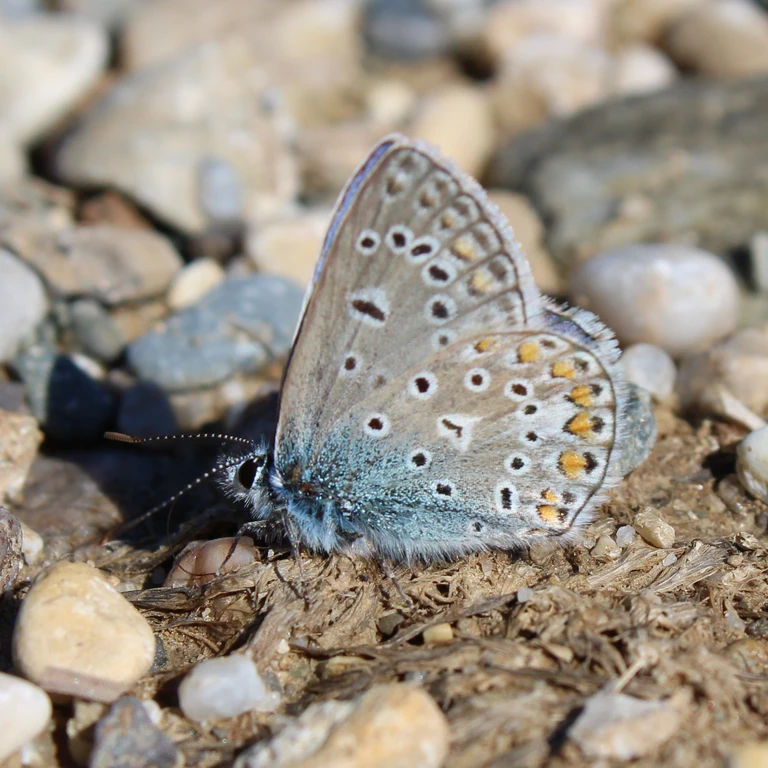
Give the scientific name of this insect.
Polyommatus icarus
